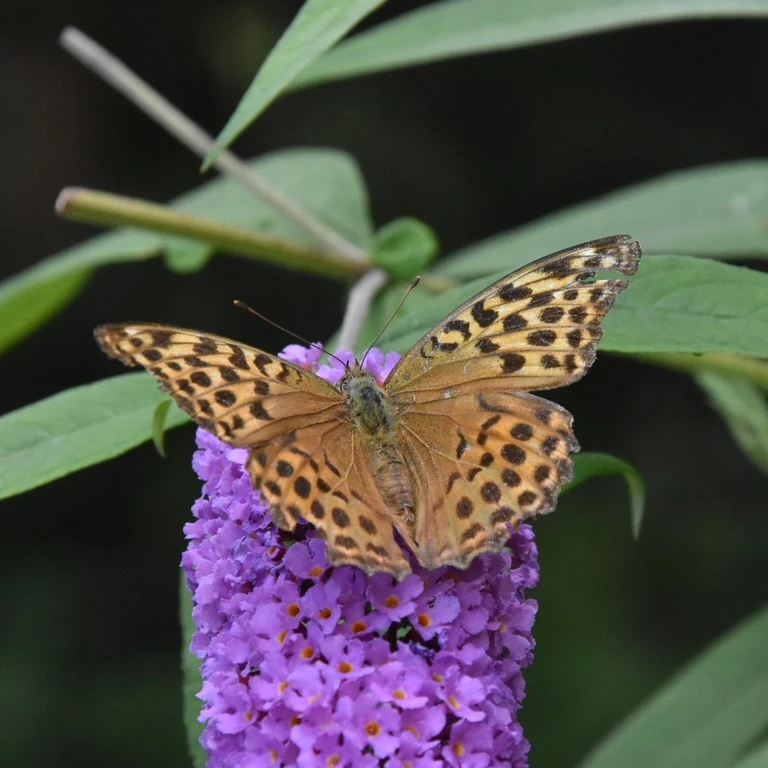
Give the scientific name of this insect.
Argynnis paphia
